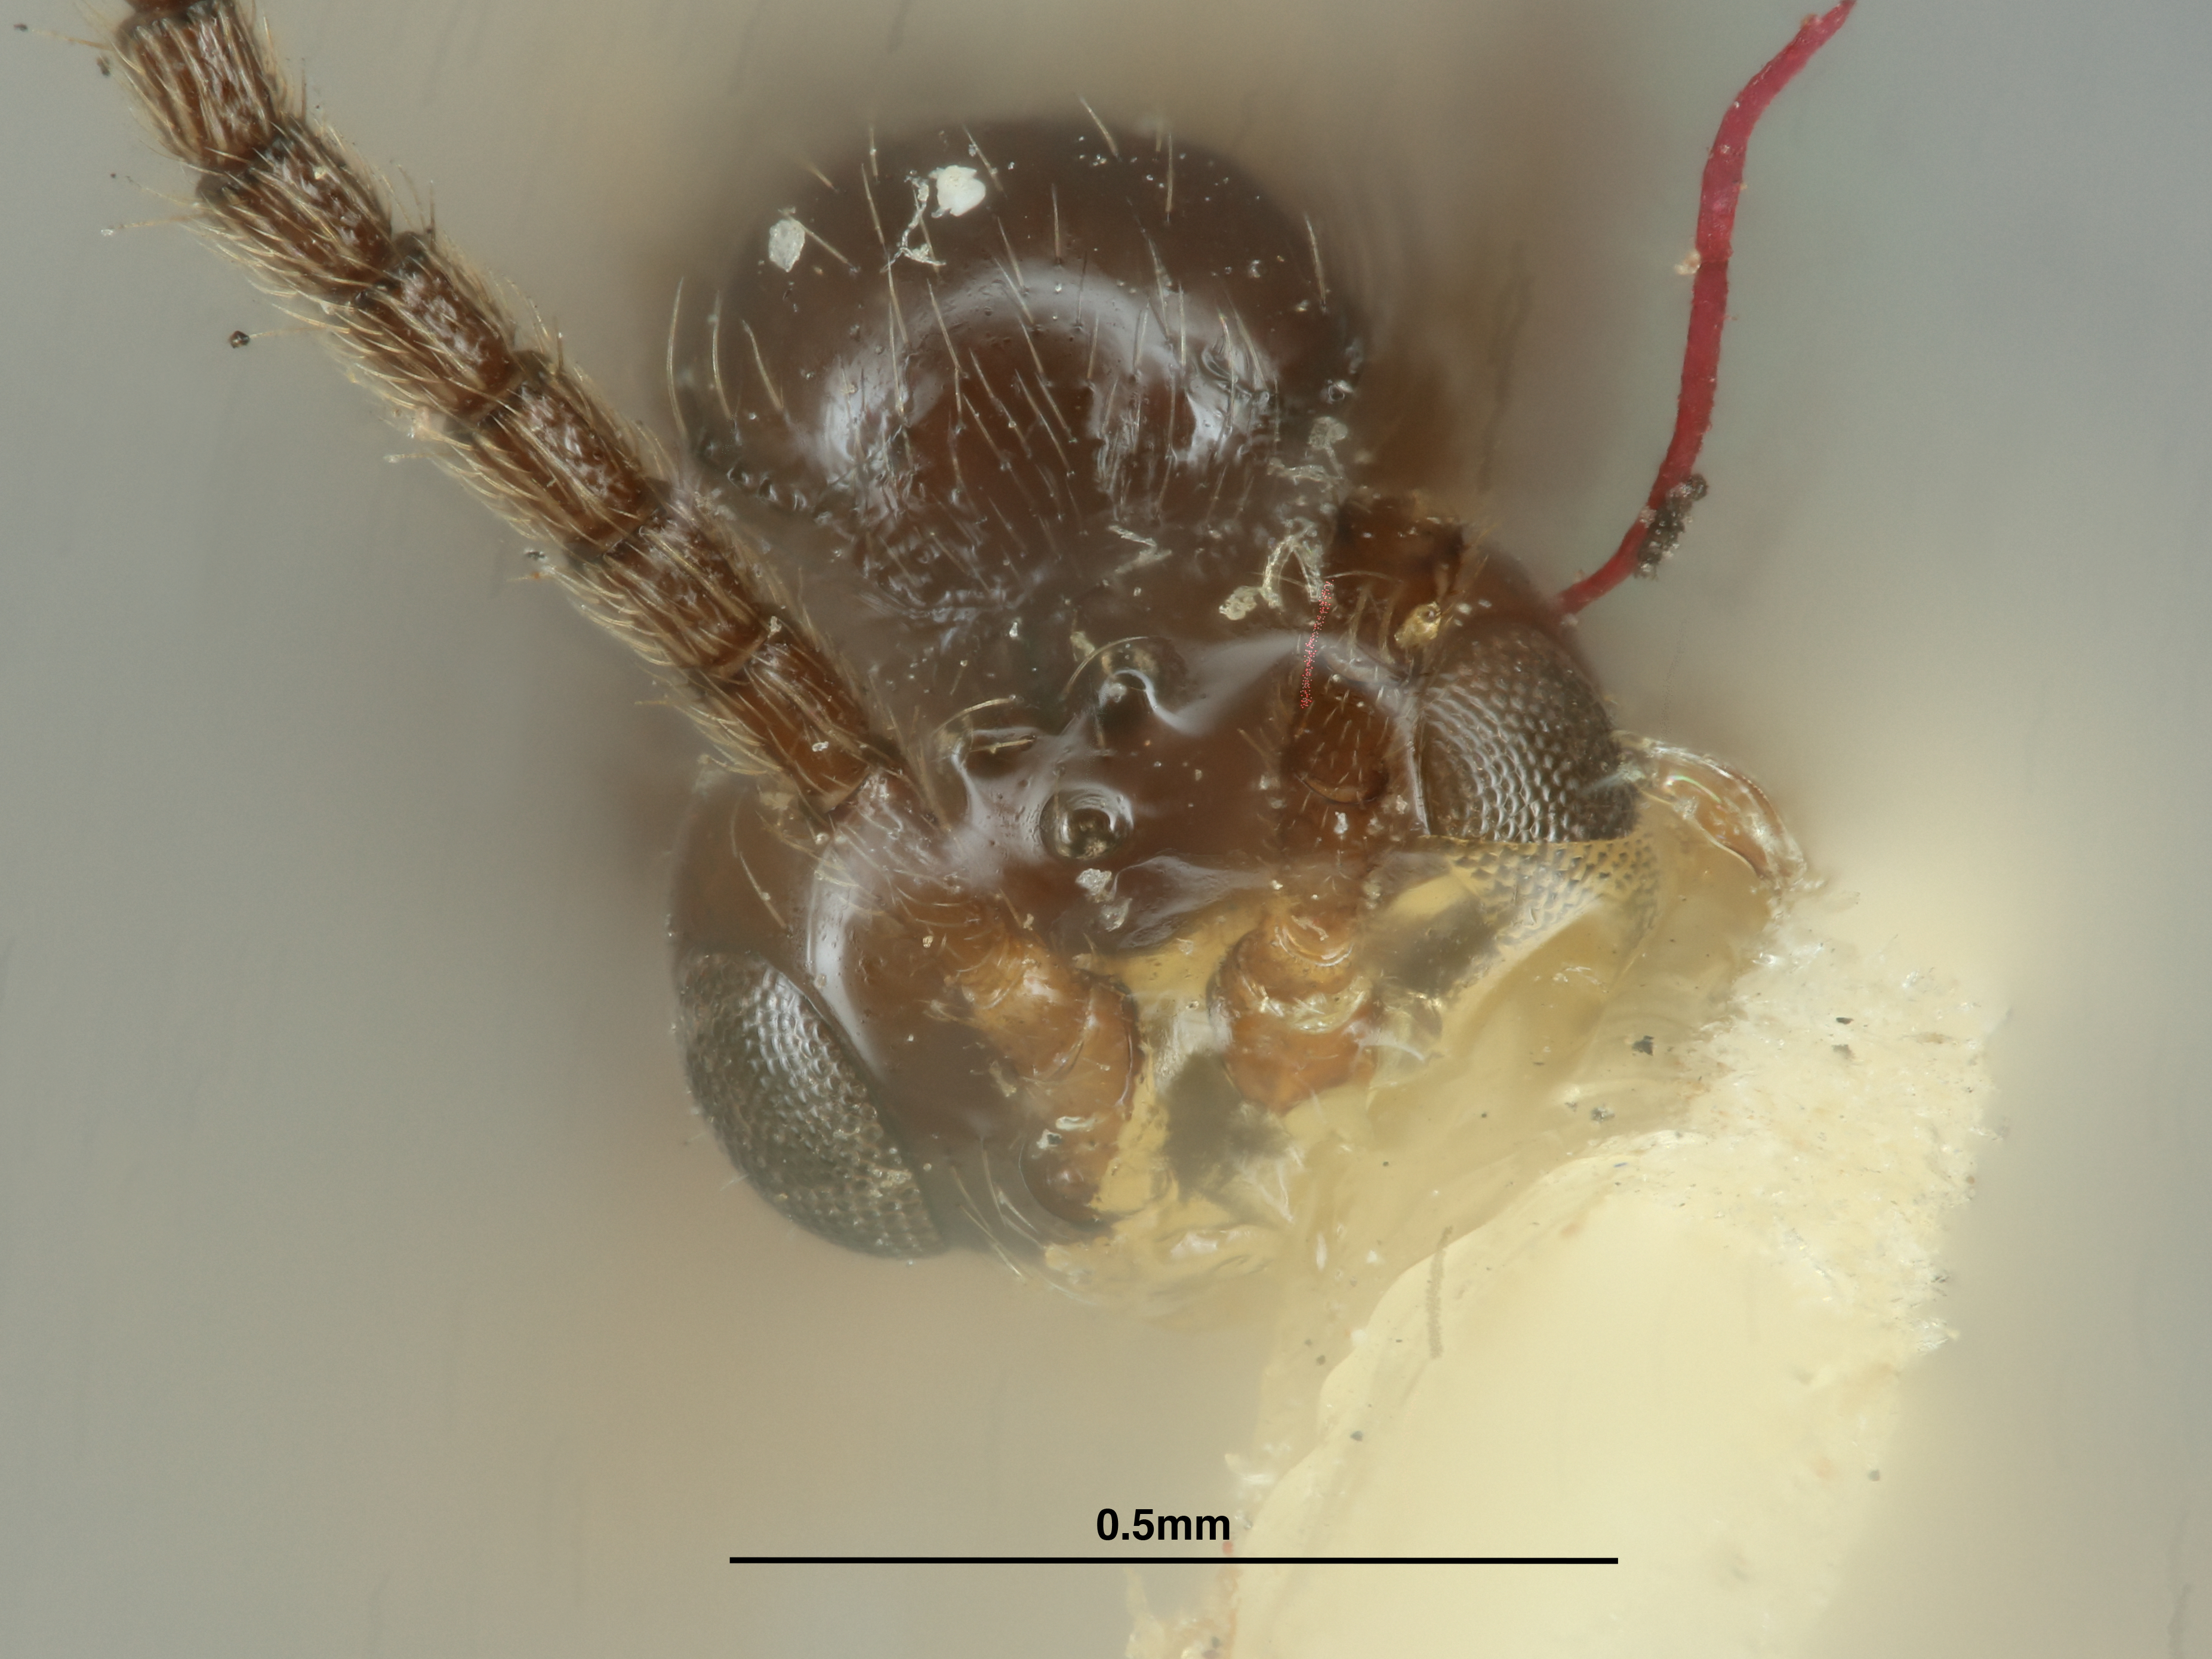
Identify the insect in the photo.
Ischnocarpa atricornis
